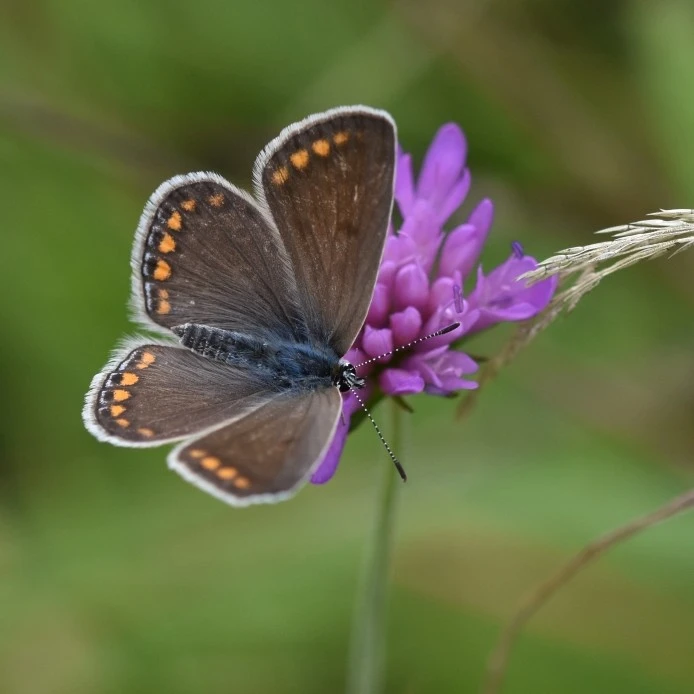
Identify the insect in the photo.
Polyommatus icarus
